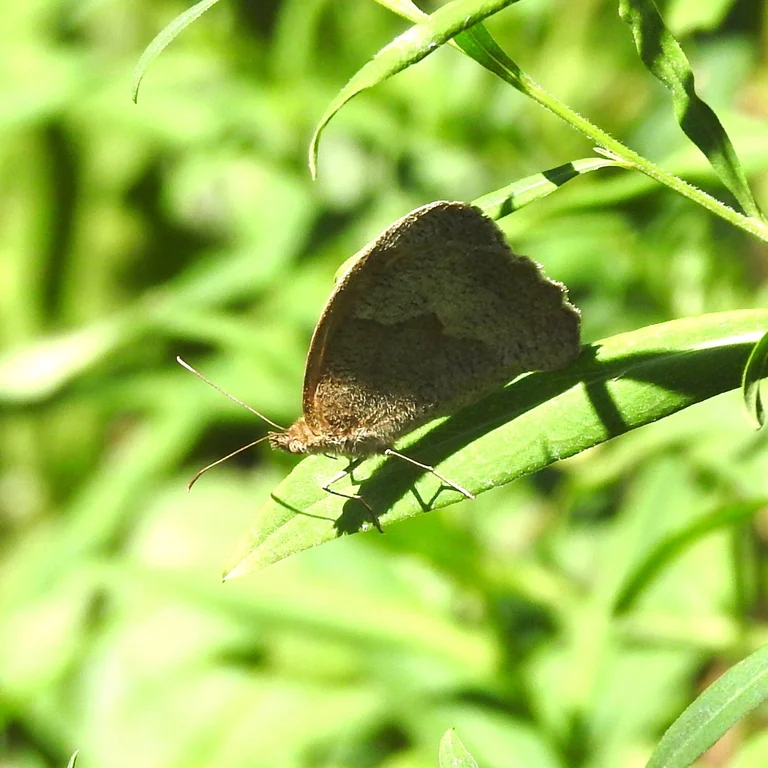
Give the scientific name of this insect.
Maniola jurtina
